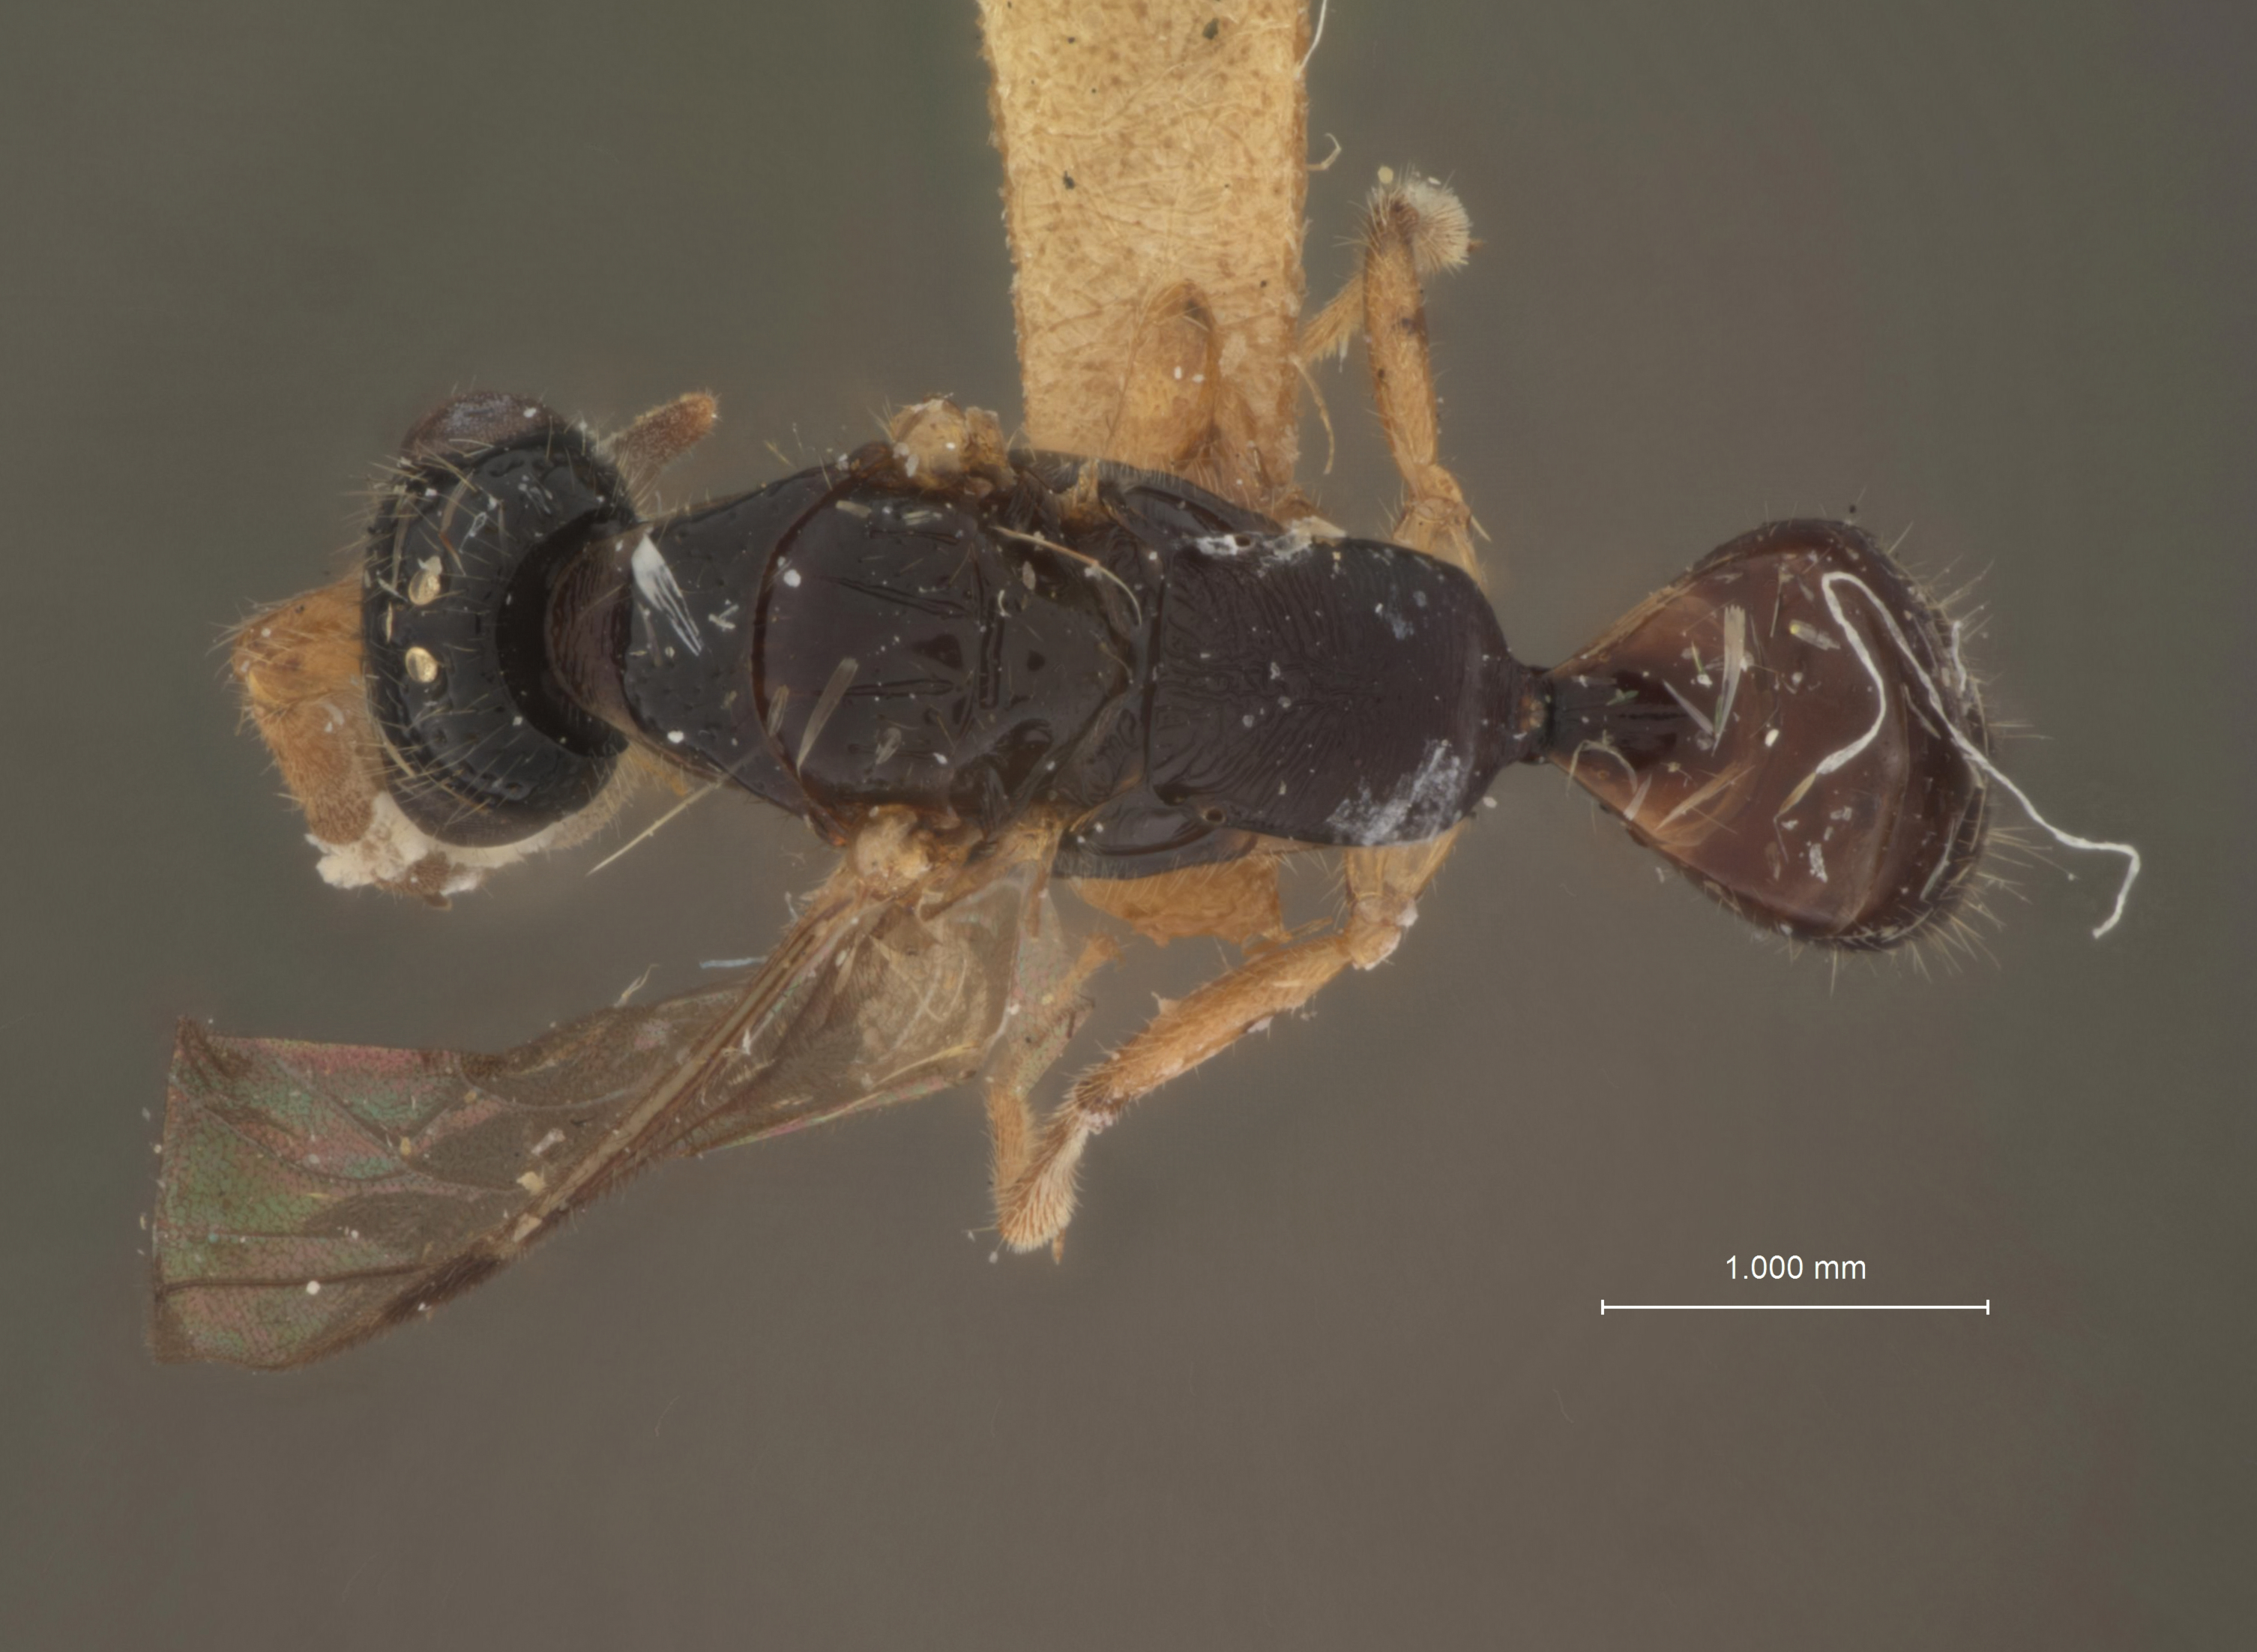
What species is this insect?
Pseudisobrachium superbum
